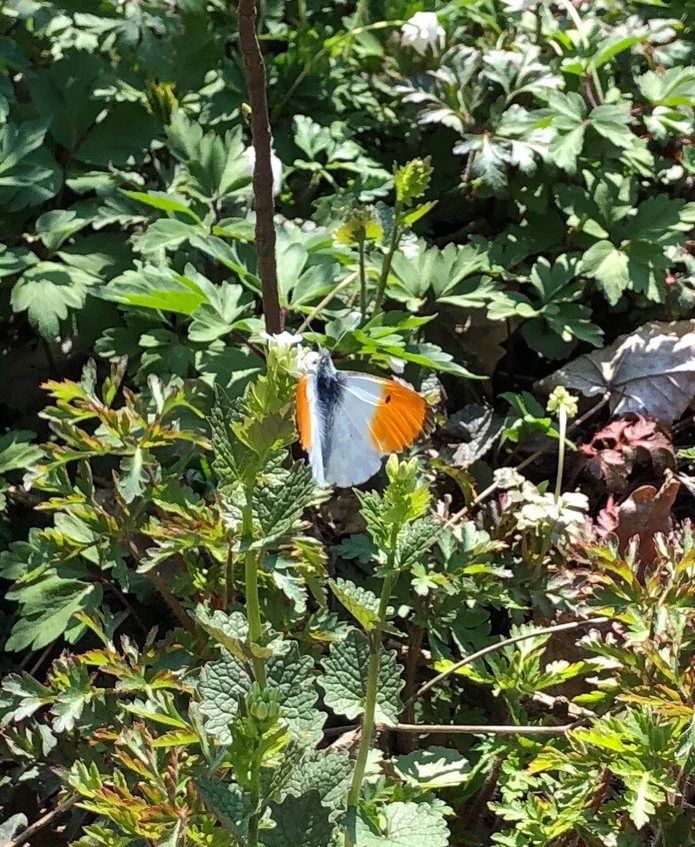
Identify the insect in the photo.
Anthocharis cardamines
